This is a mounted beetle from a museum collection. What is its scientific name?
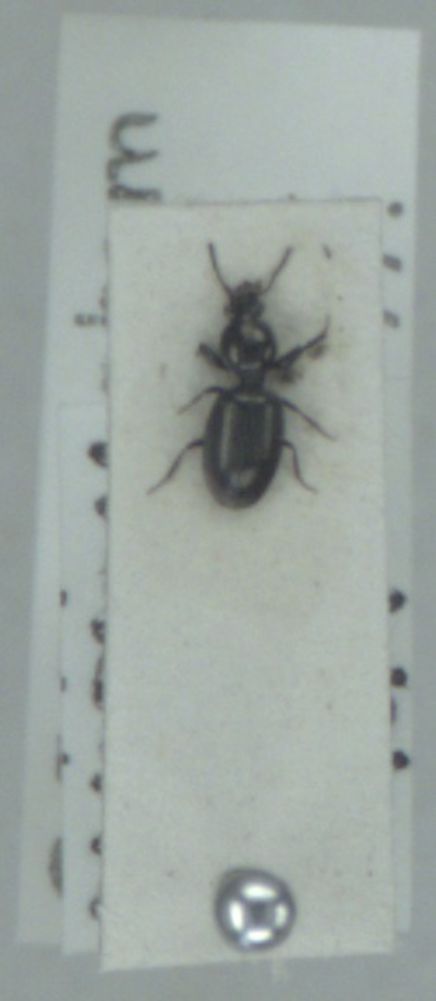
Dyschirius tristis
